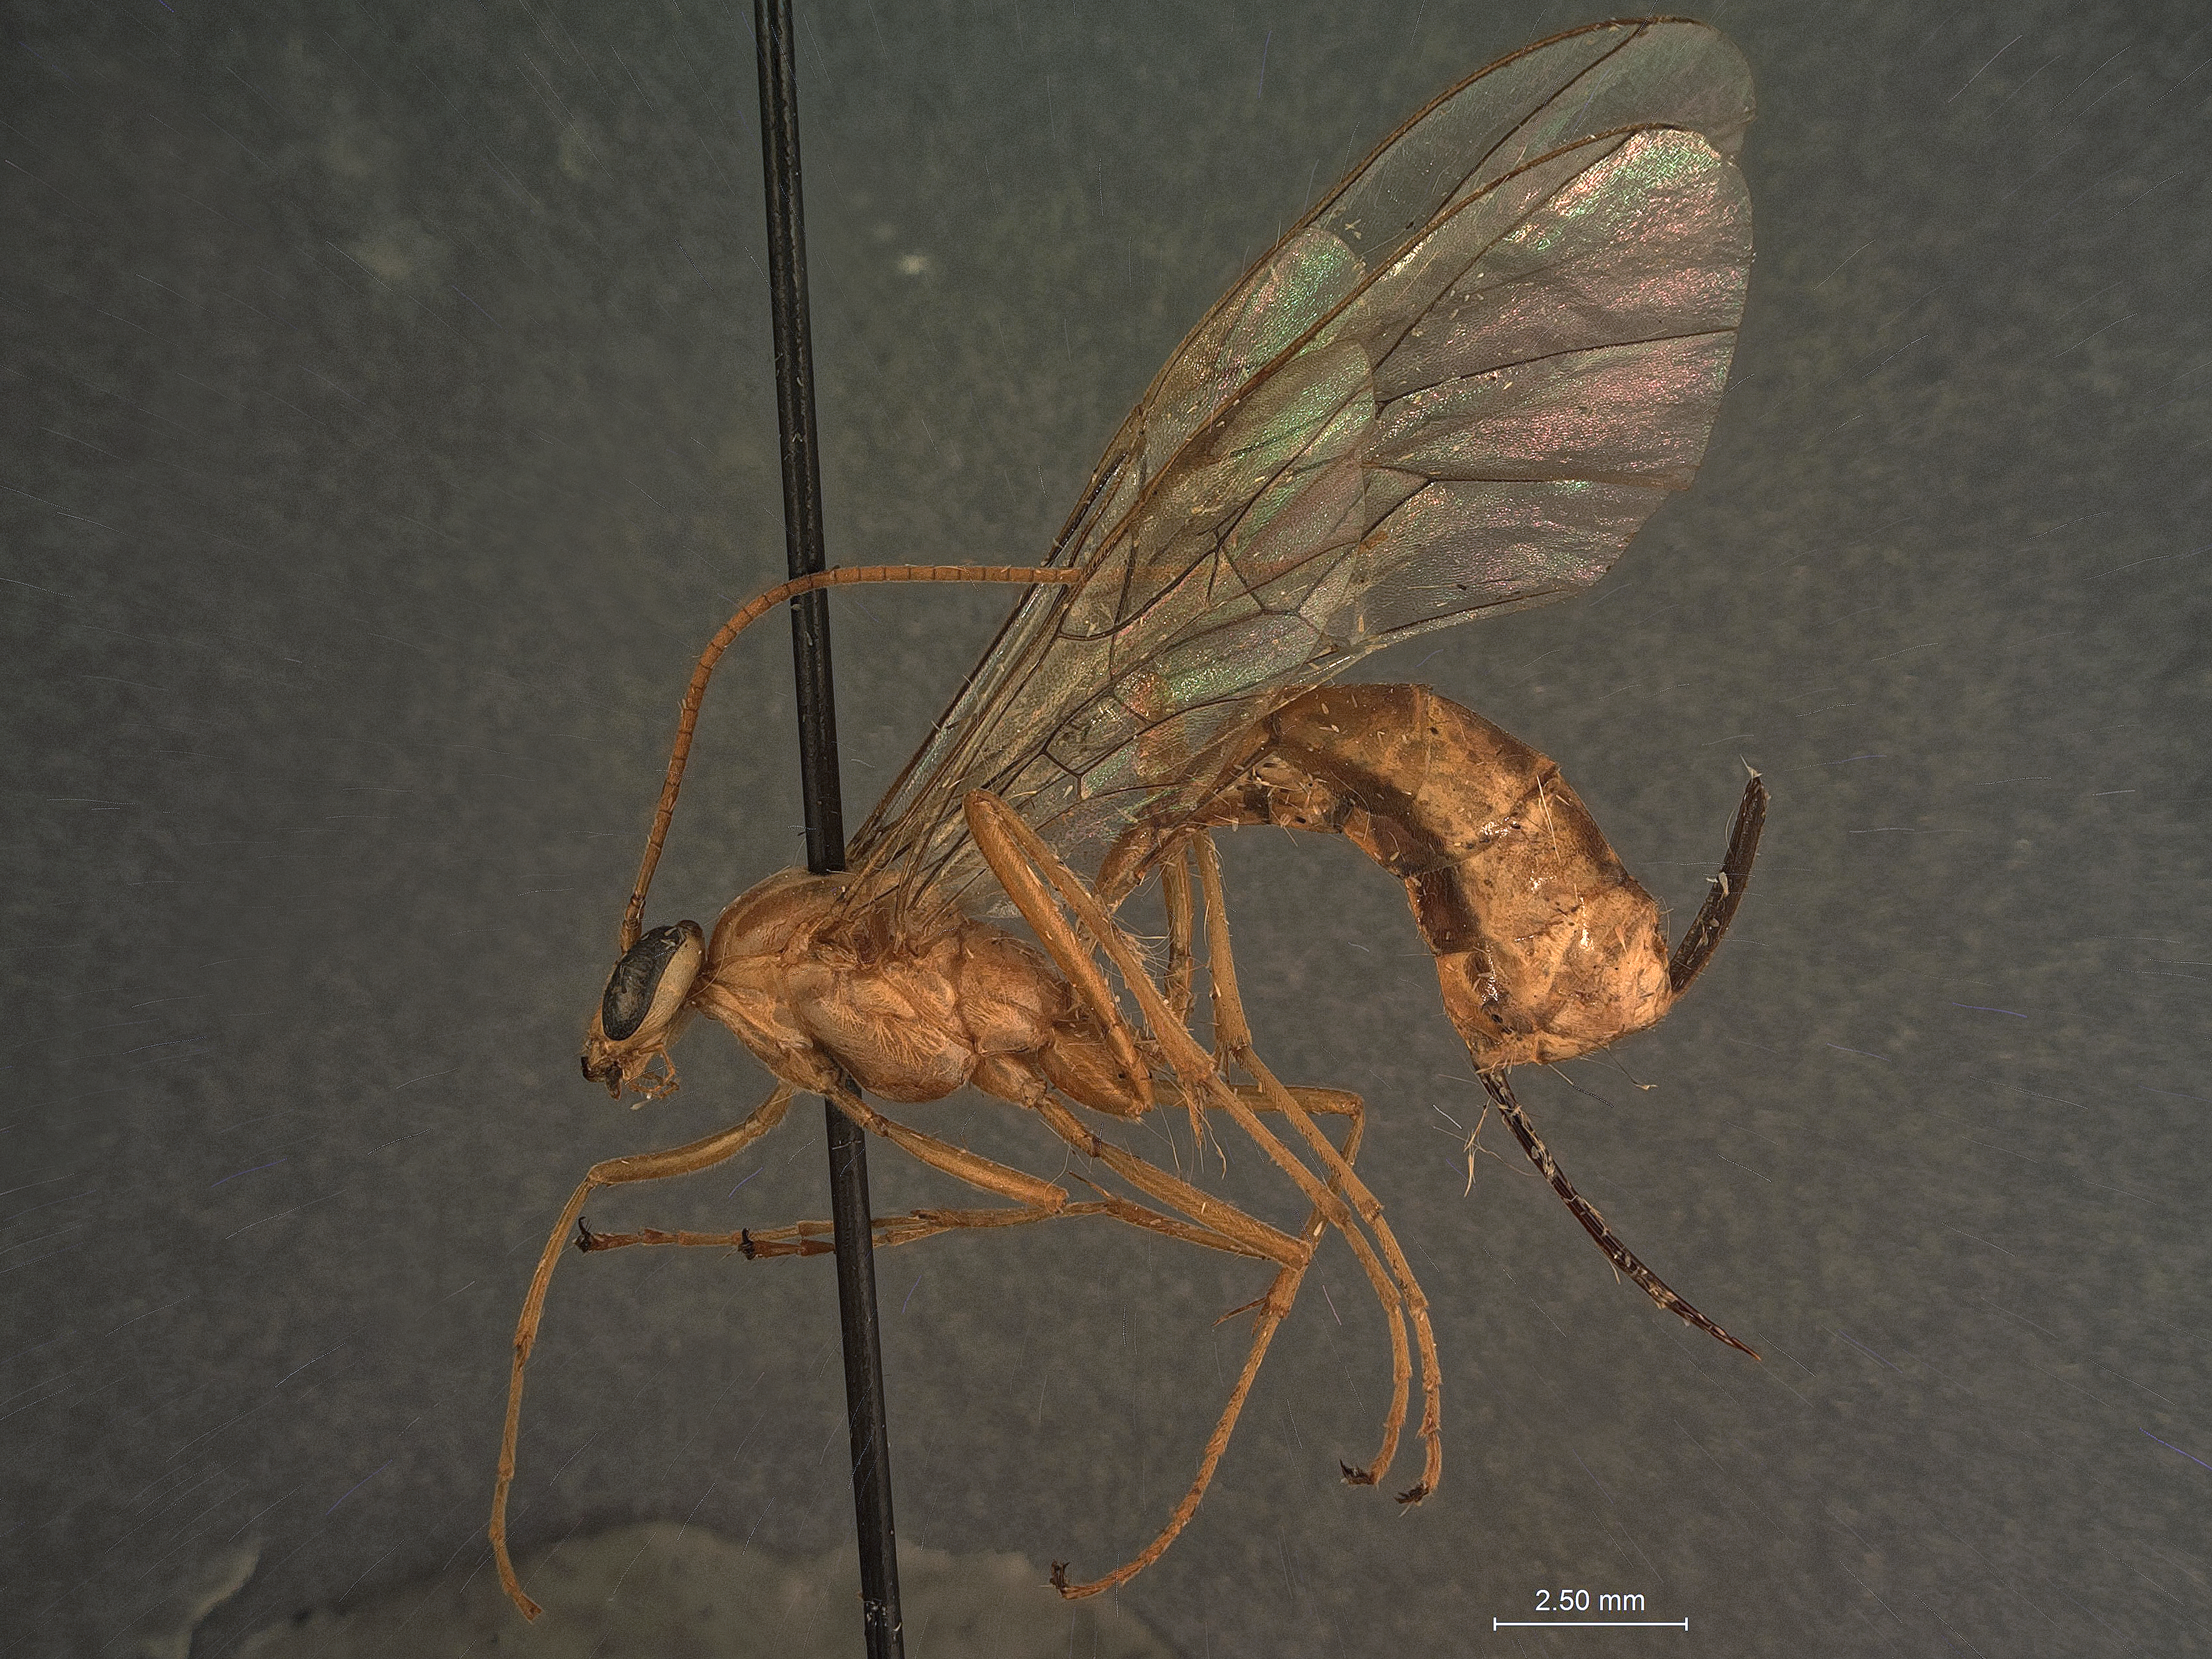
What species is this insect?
Potophion caudatus
